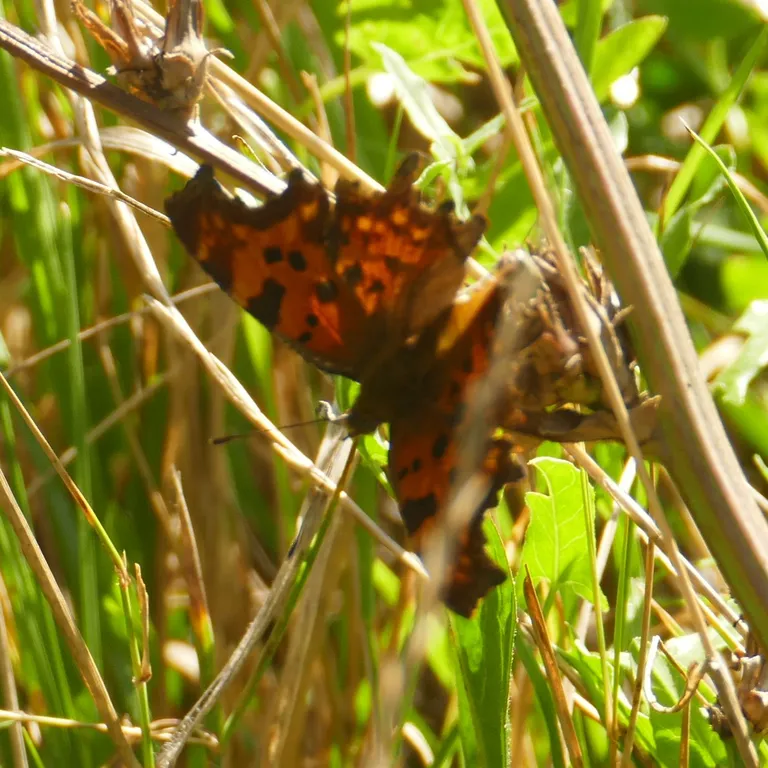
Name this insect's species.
Polygonia c-album
